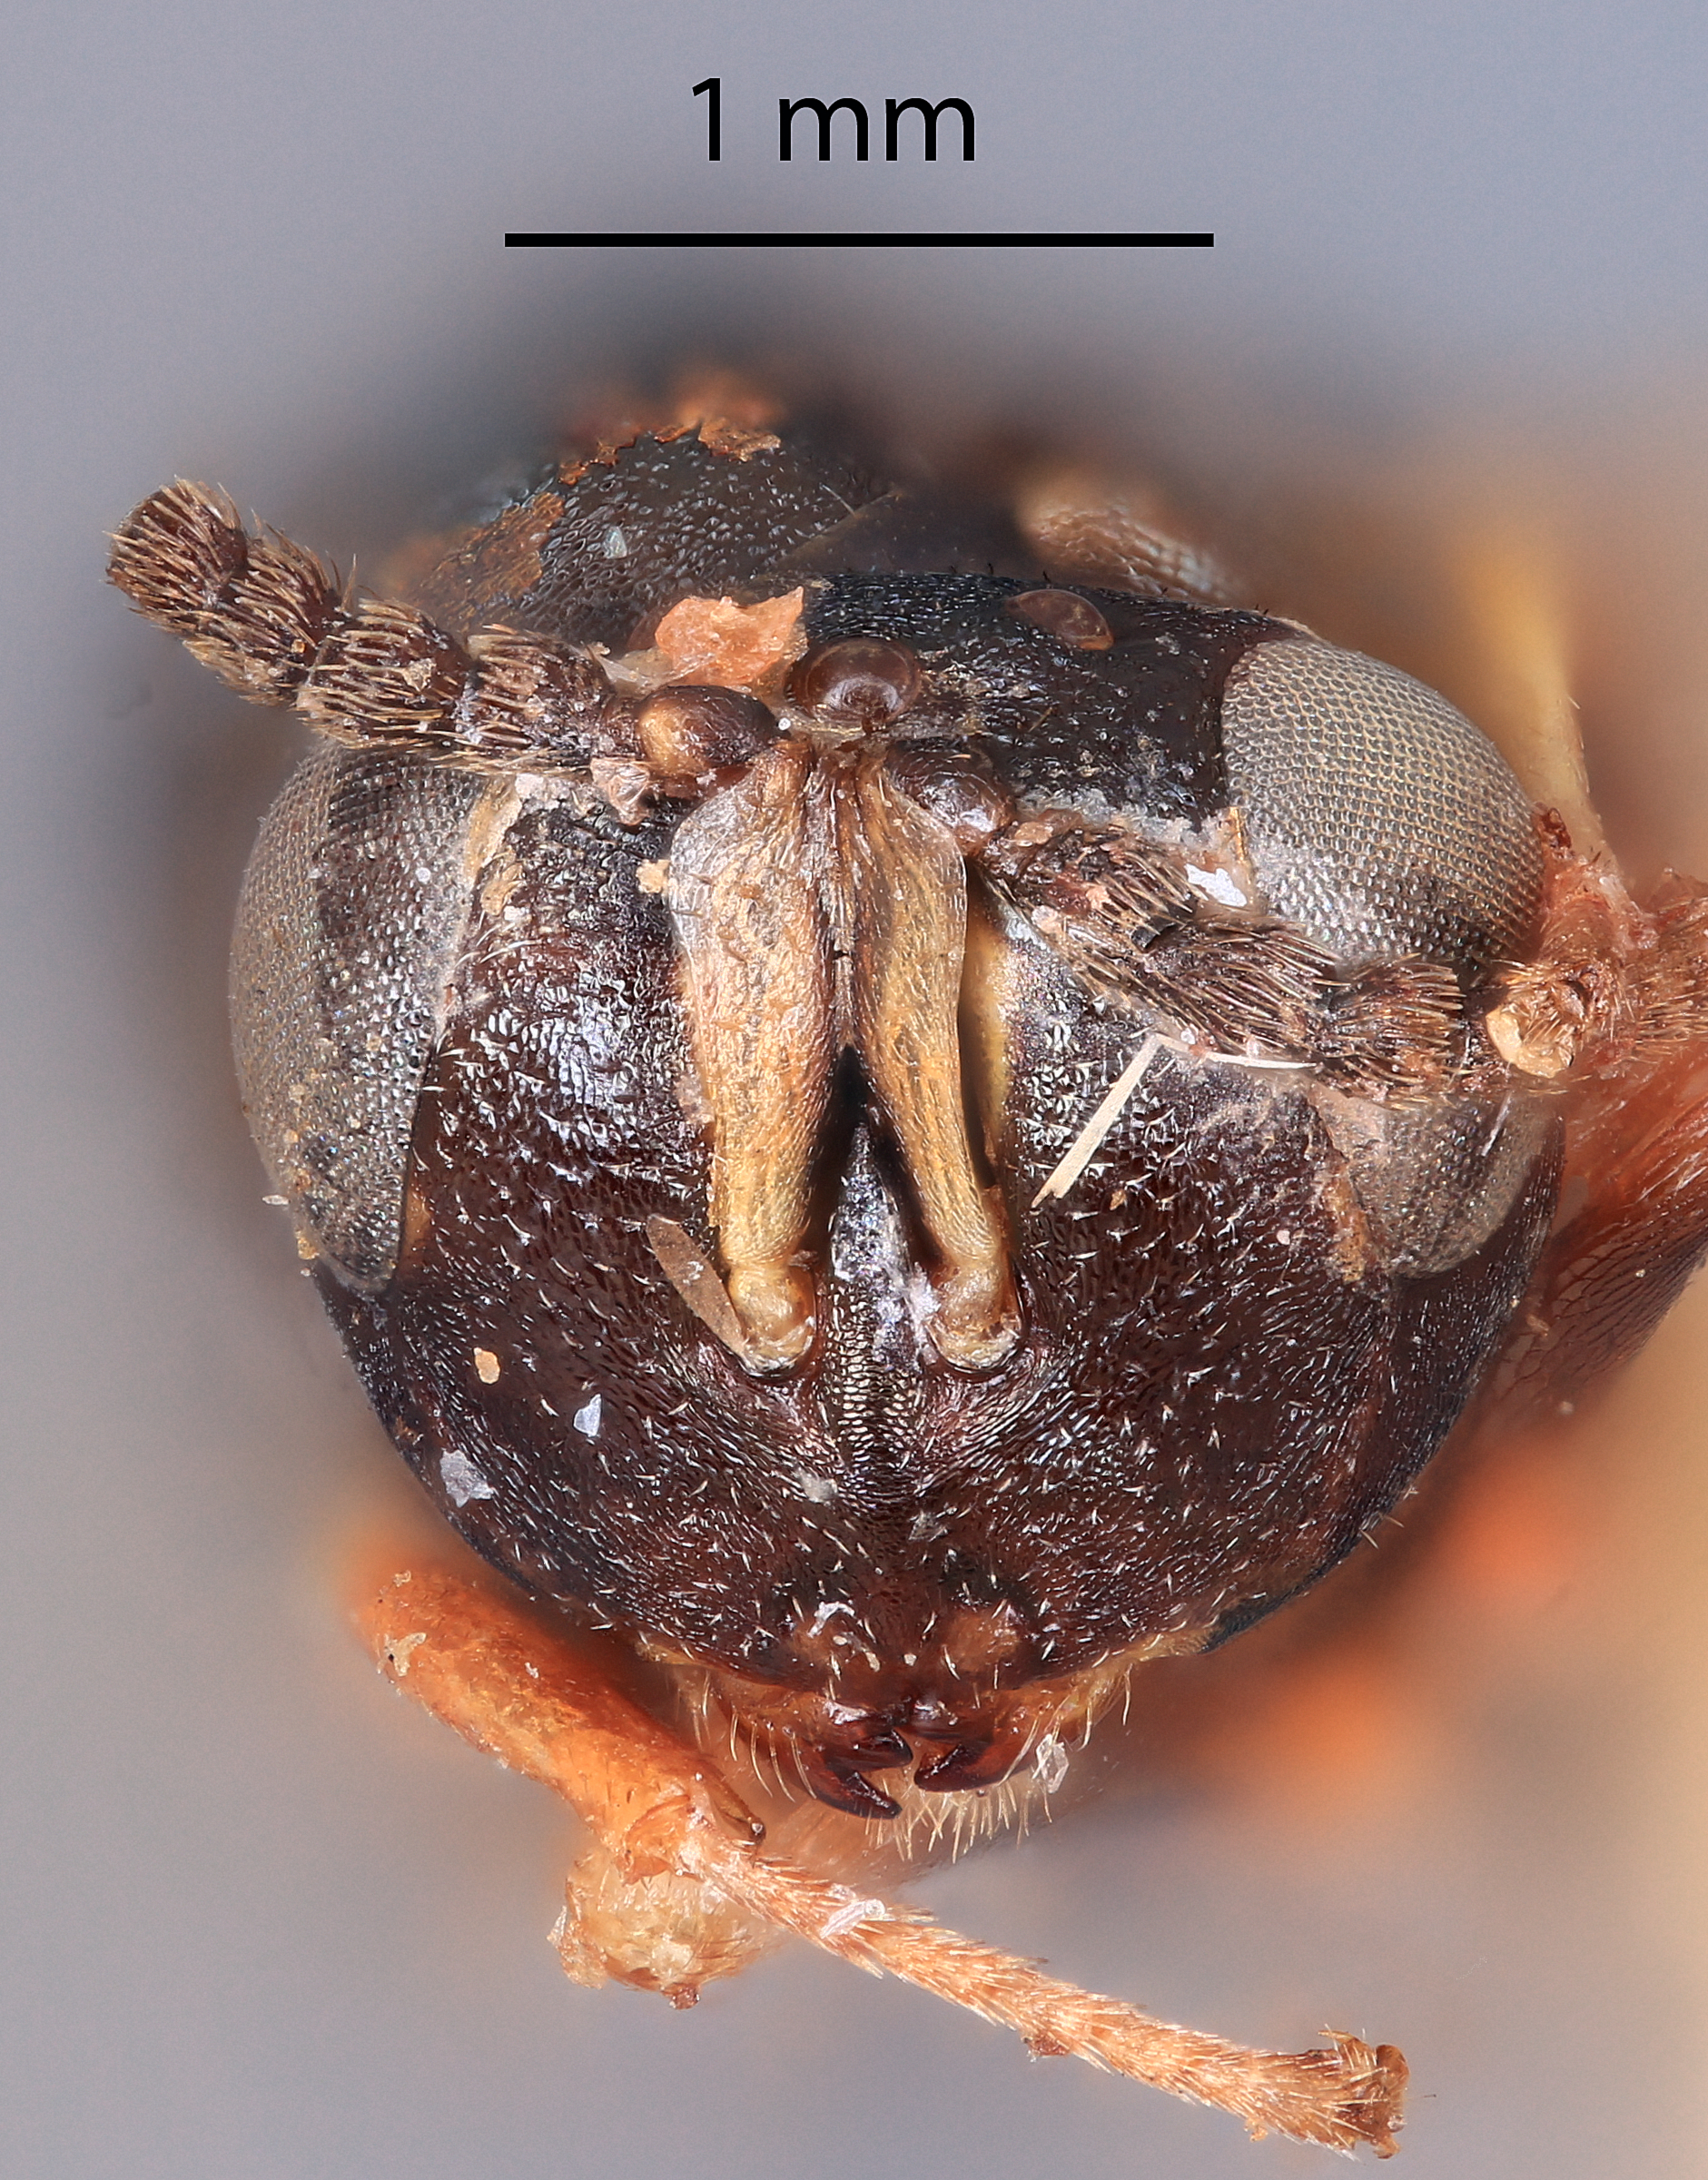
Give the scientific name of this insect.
Tanaostigmodes koebelei
